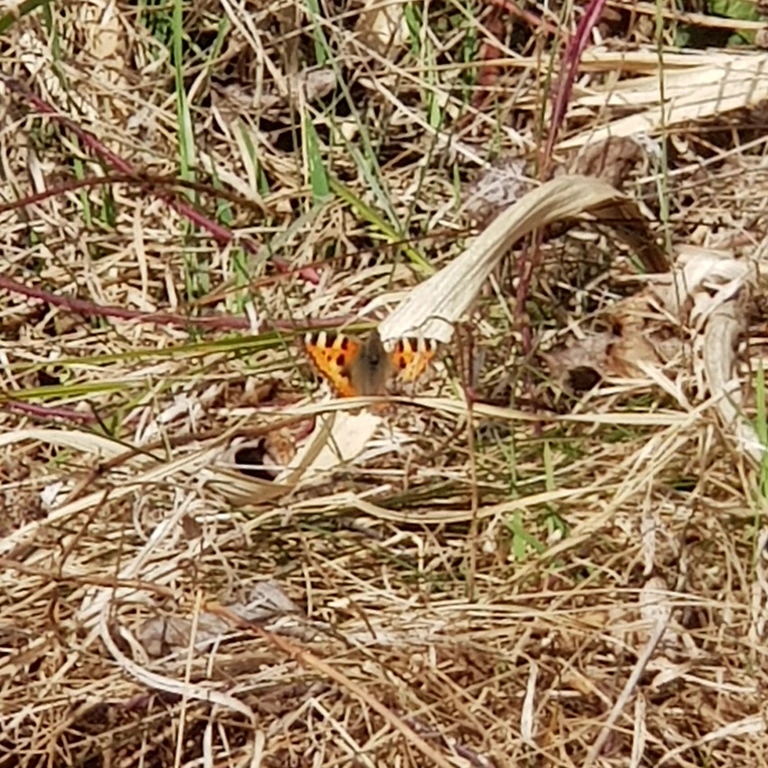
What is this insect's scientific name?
Aglais urticae
